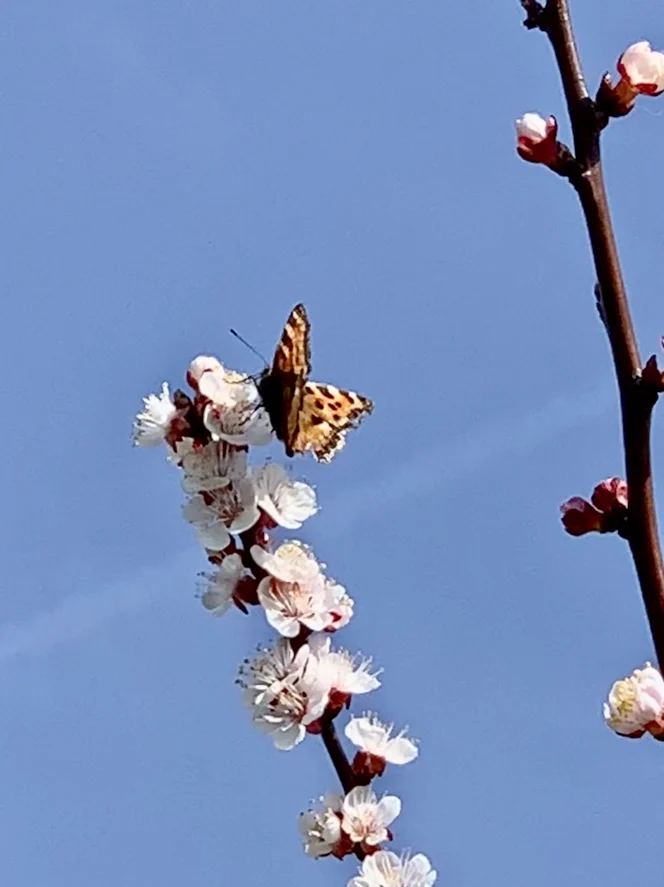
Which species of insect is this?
Nymphalis polychloros
